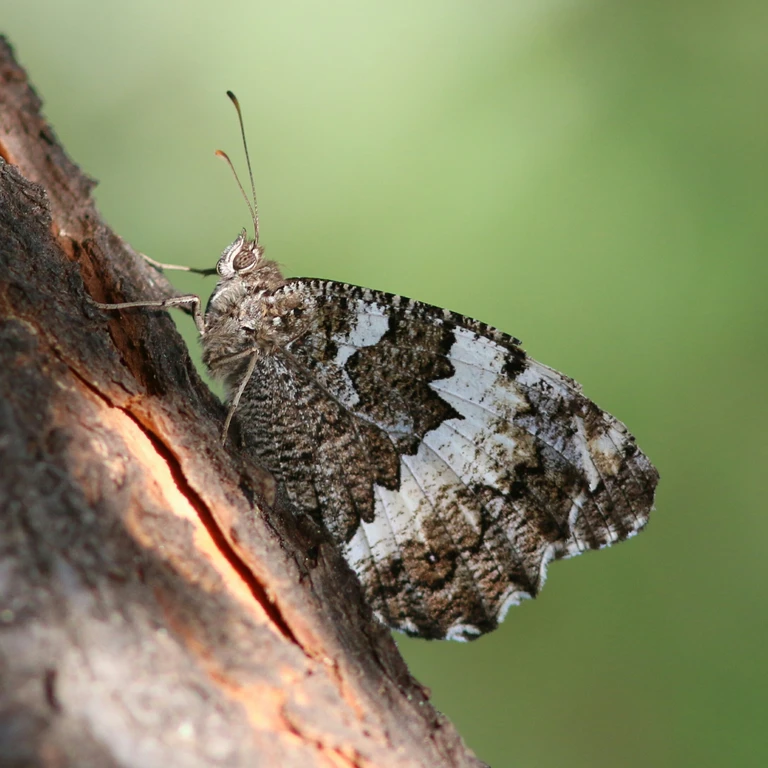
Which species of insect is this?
Brintesia circe
